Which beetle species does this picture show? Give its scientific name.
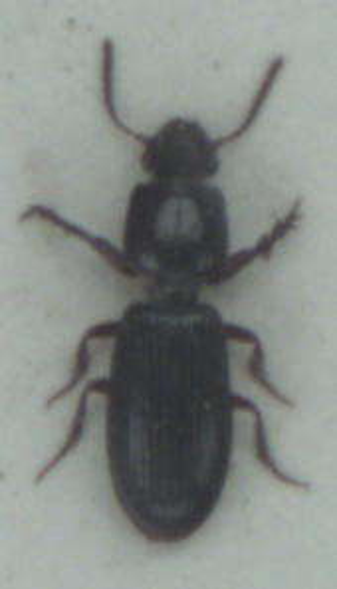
Clivina fossor
